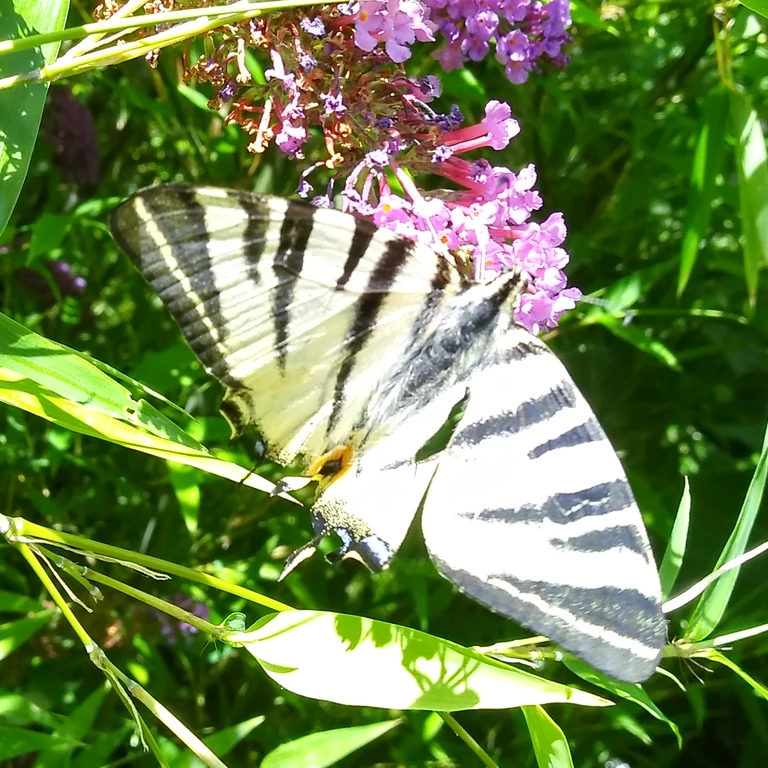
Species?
Iphiclides podalirius
